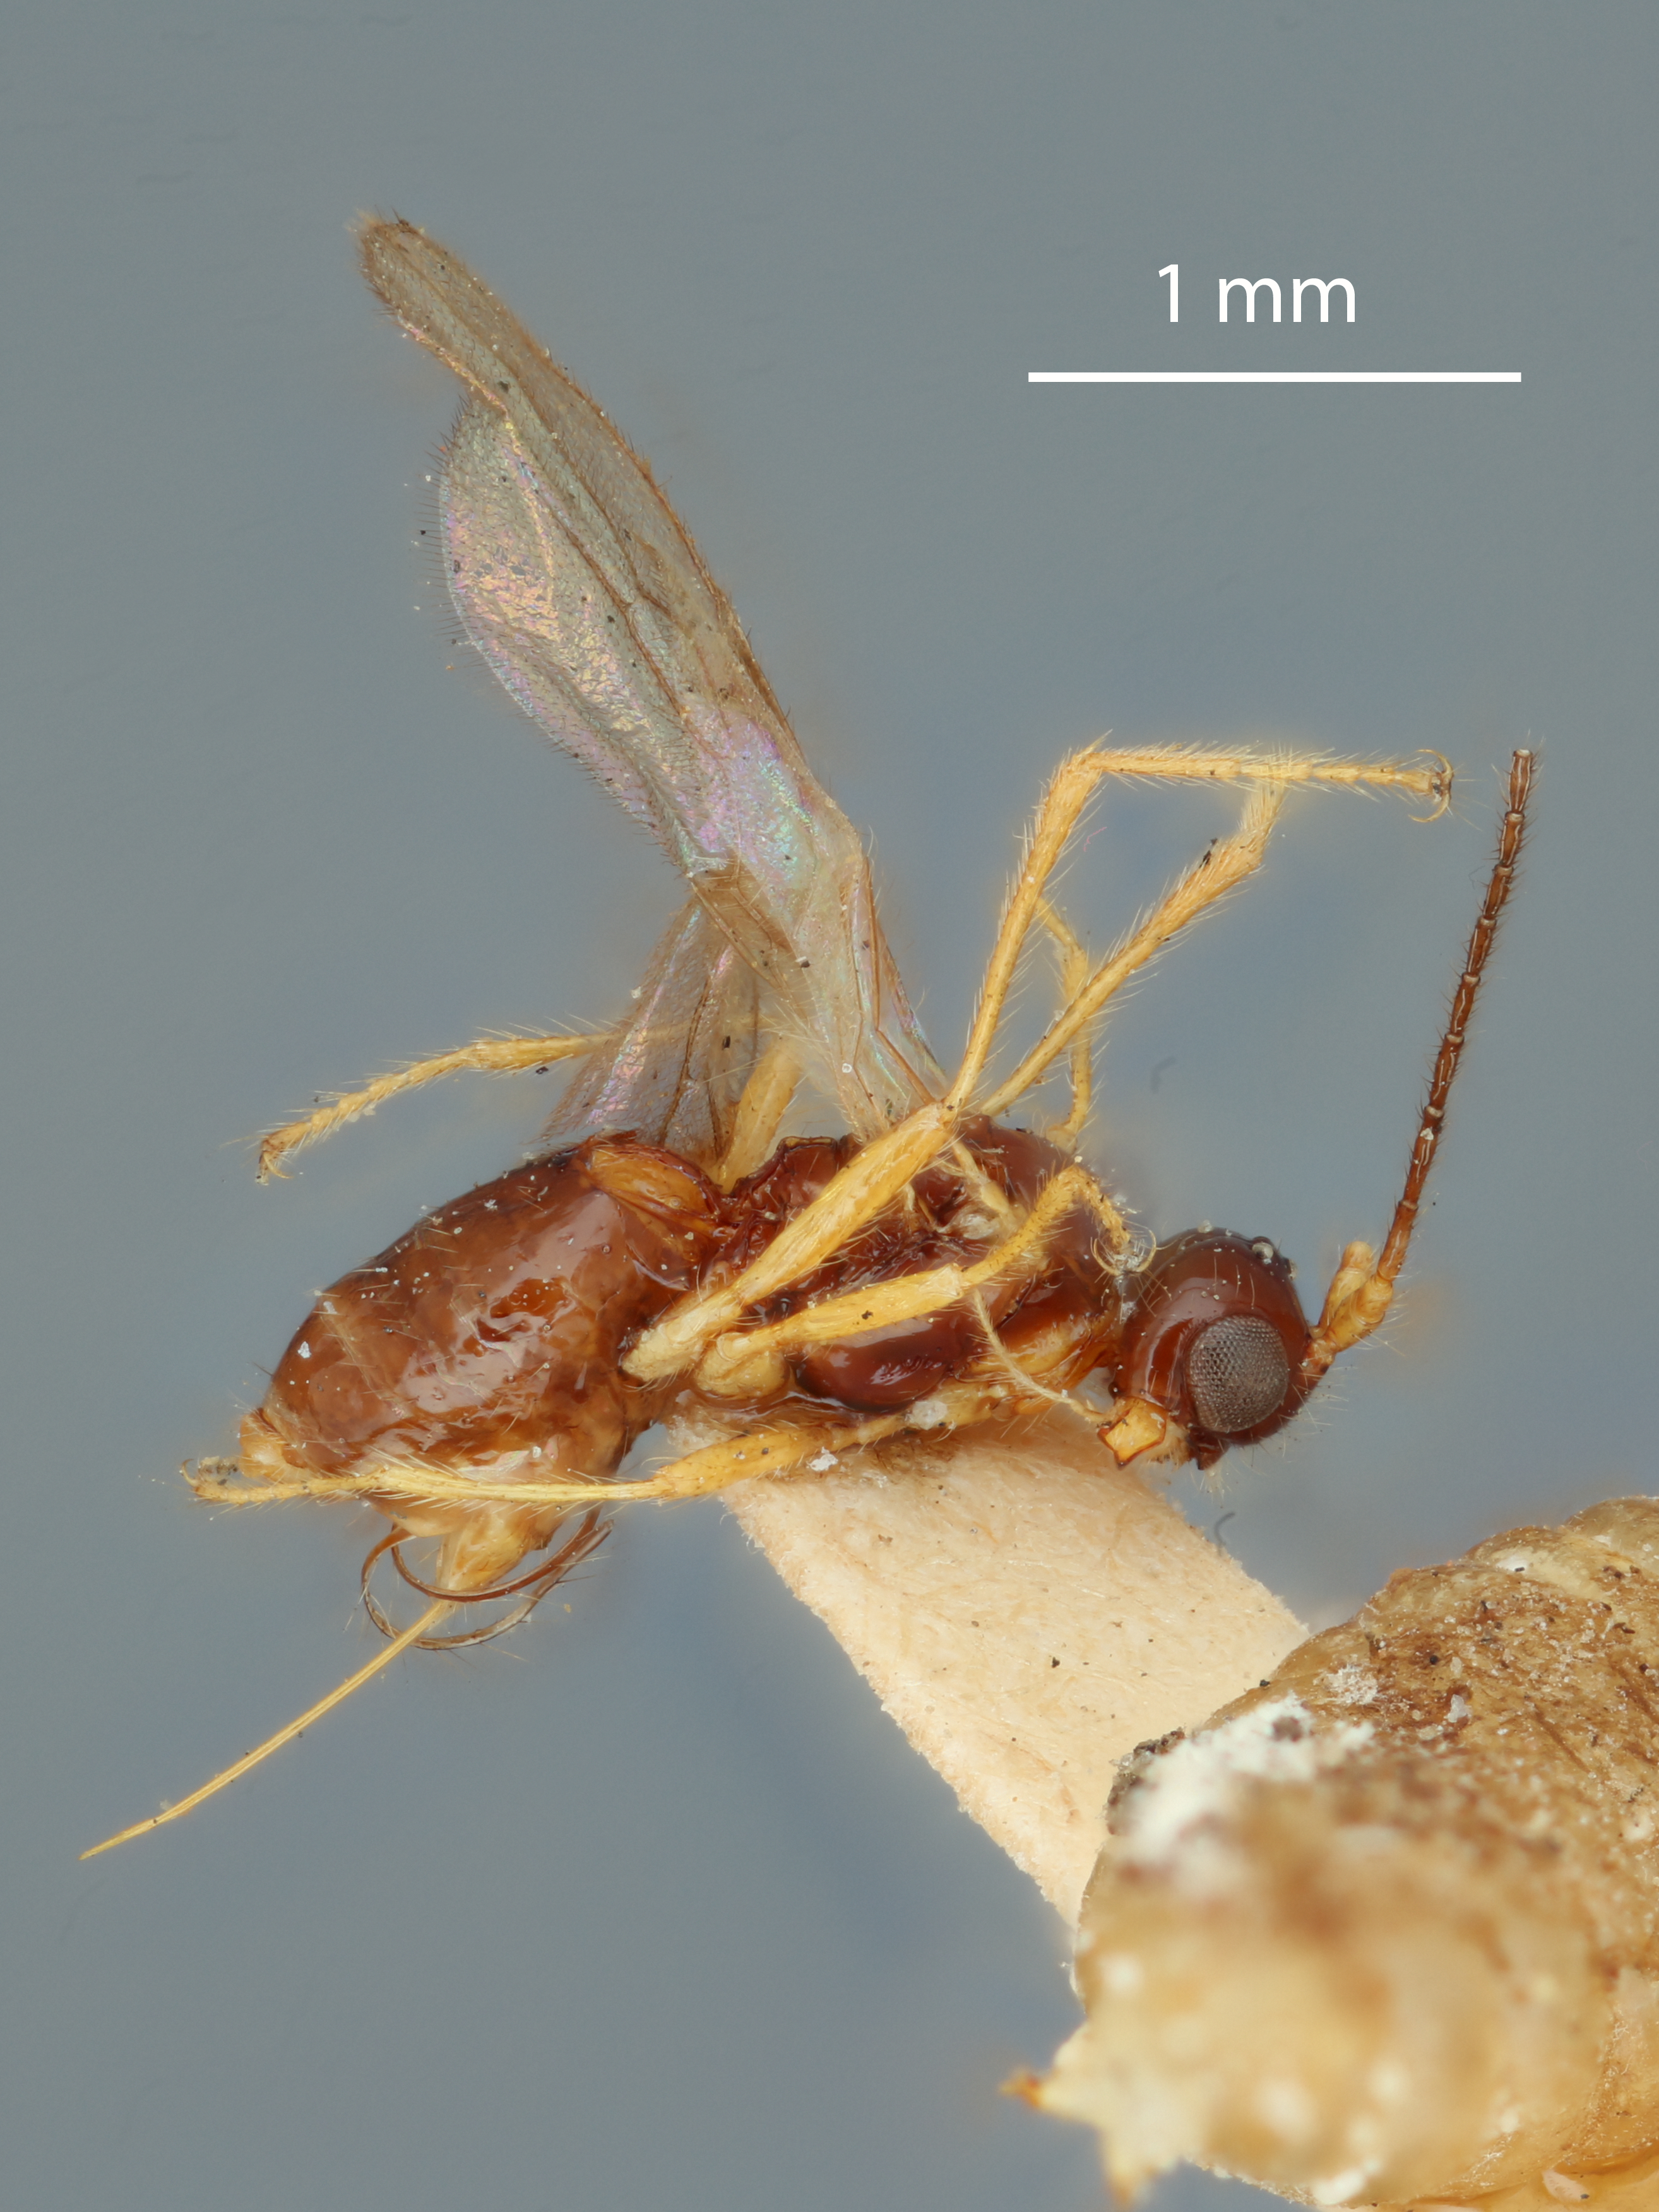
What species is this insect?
Aphaereta oscinidis
